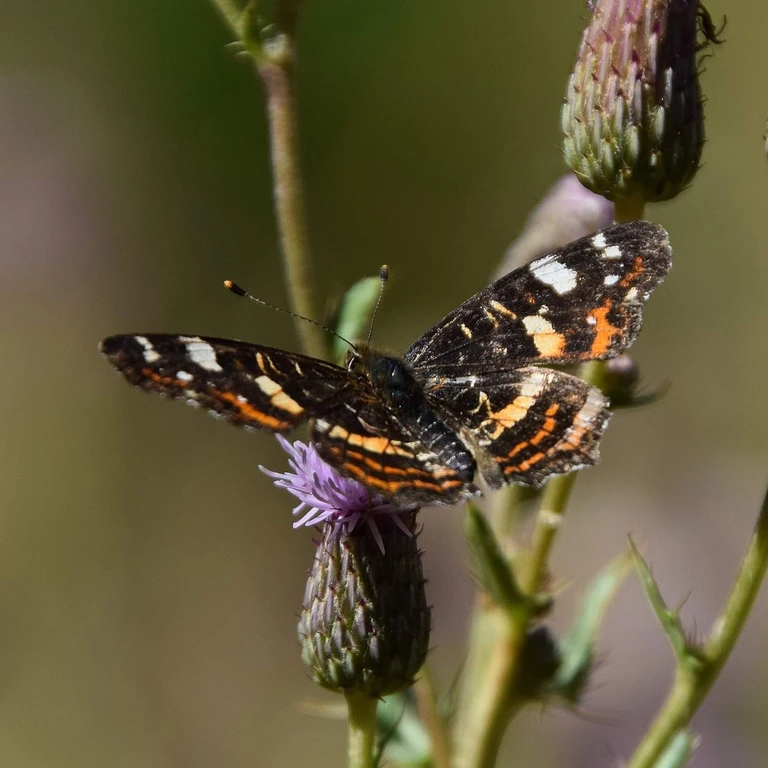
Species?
Araschnia levana
